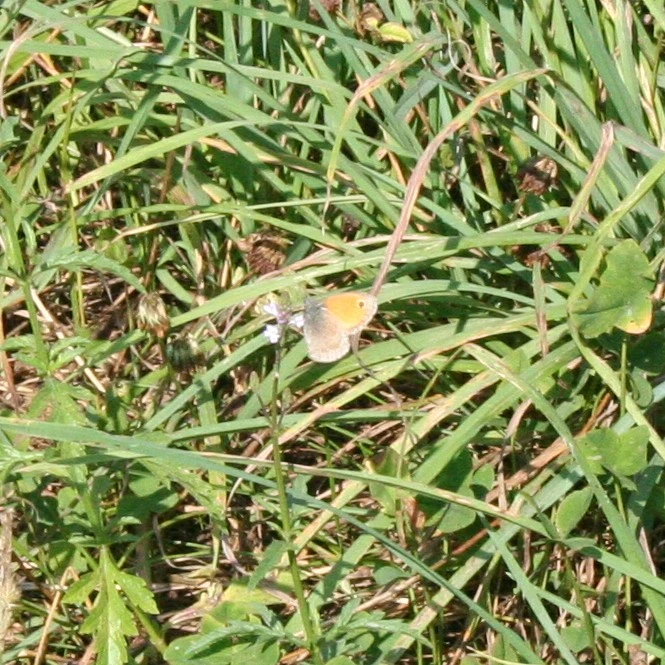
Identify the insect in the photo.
Coenonympha pamphilus
